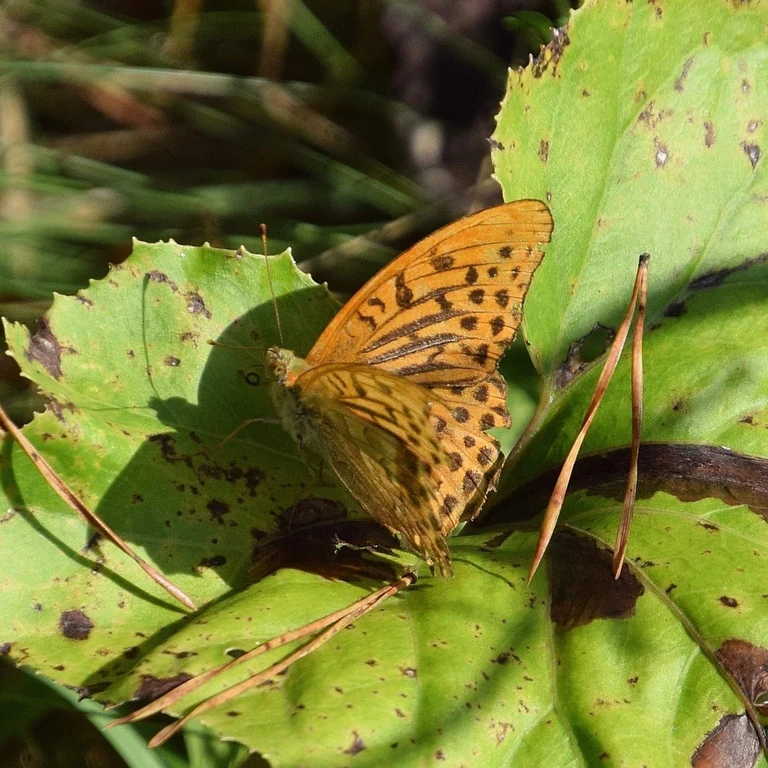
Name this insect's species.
Argynnis paphia
